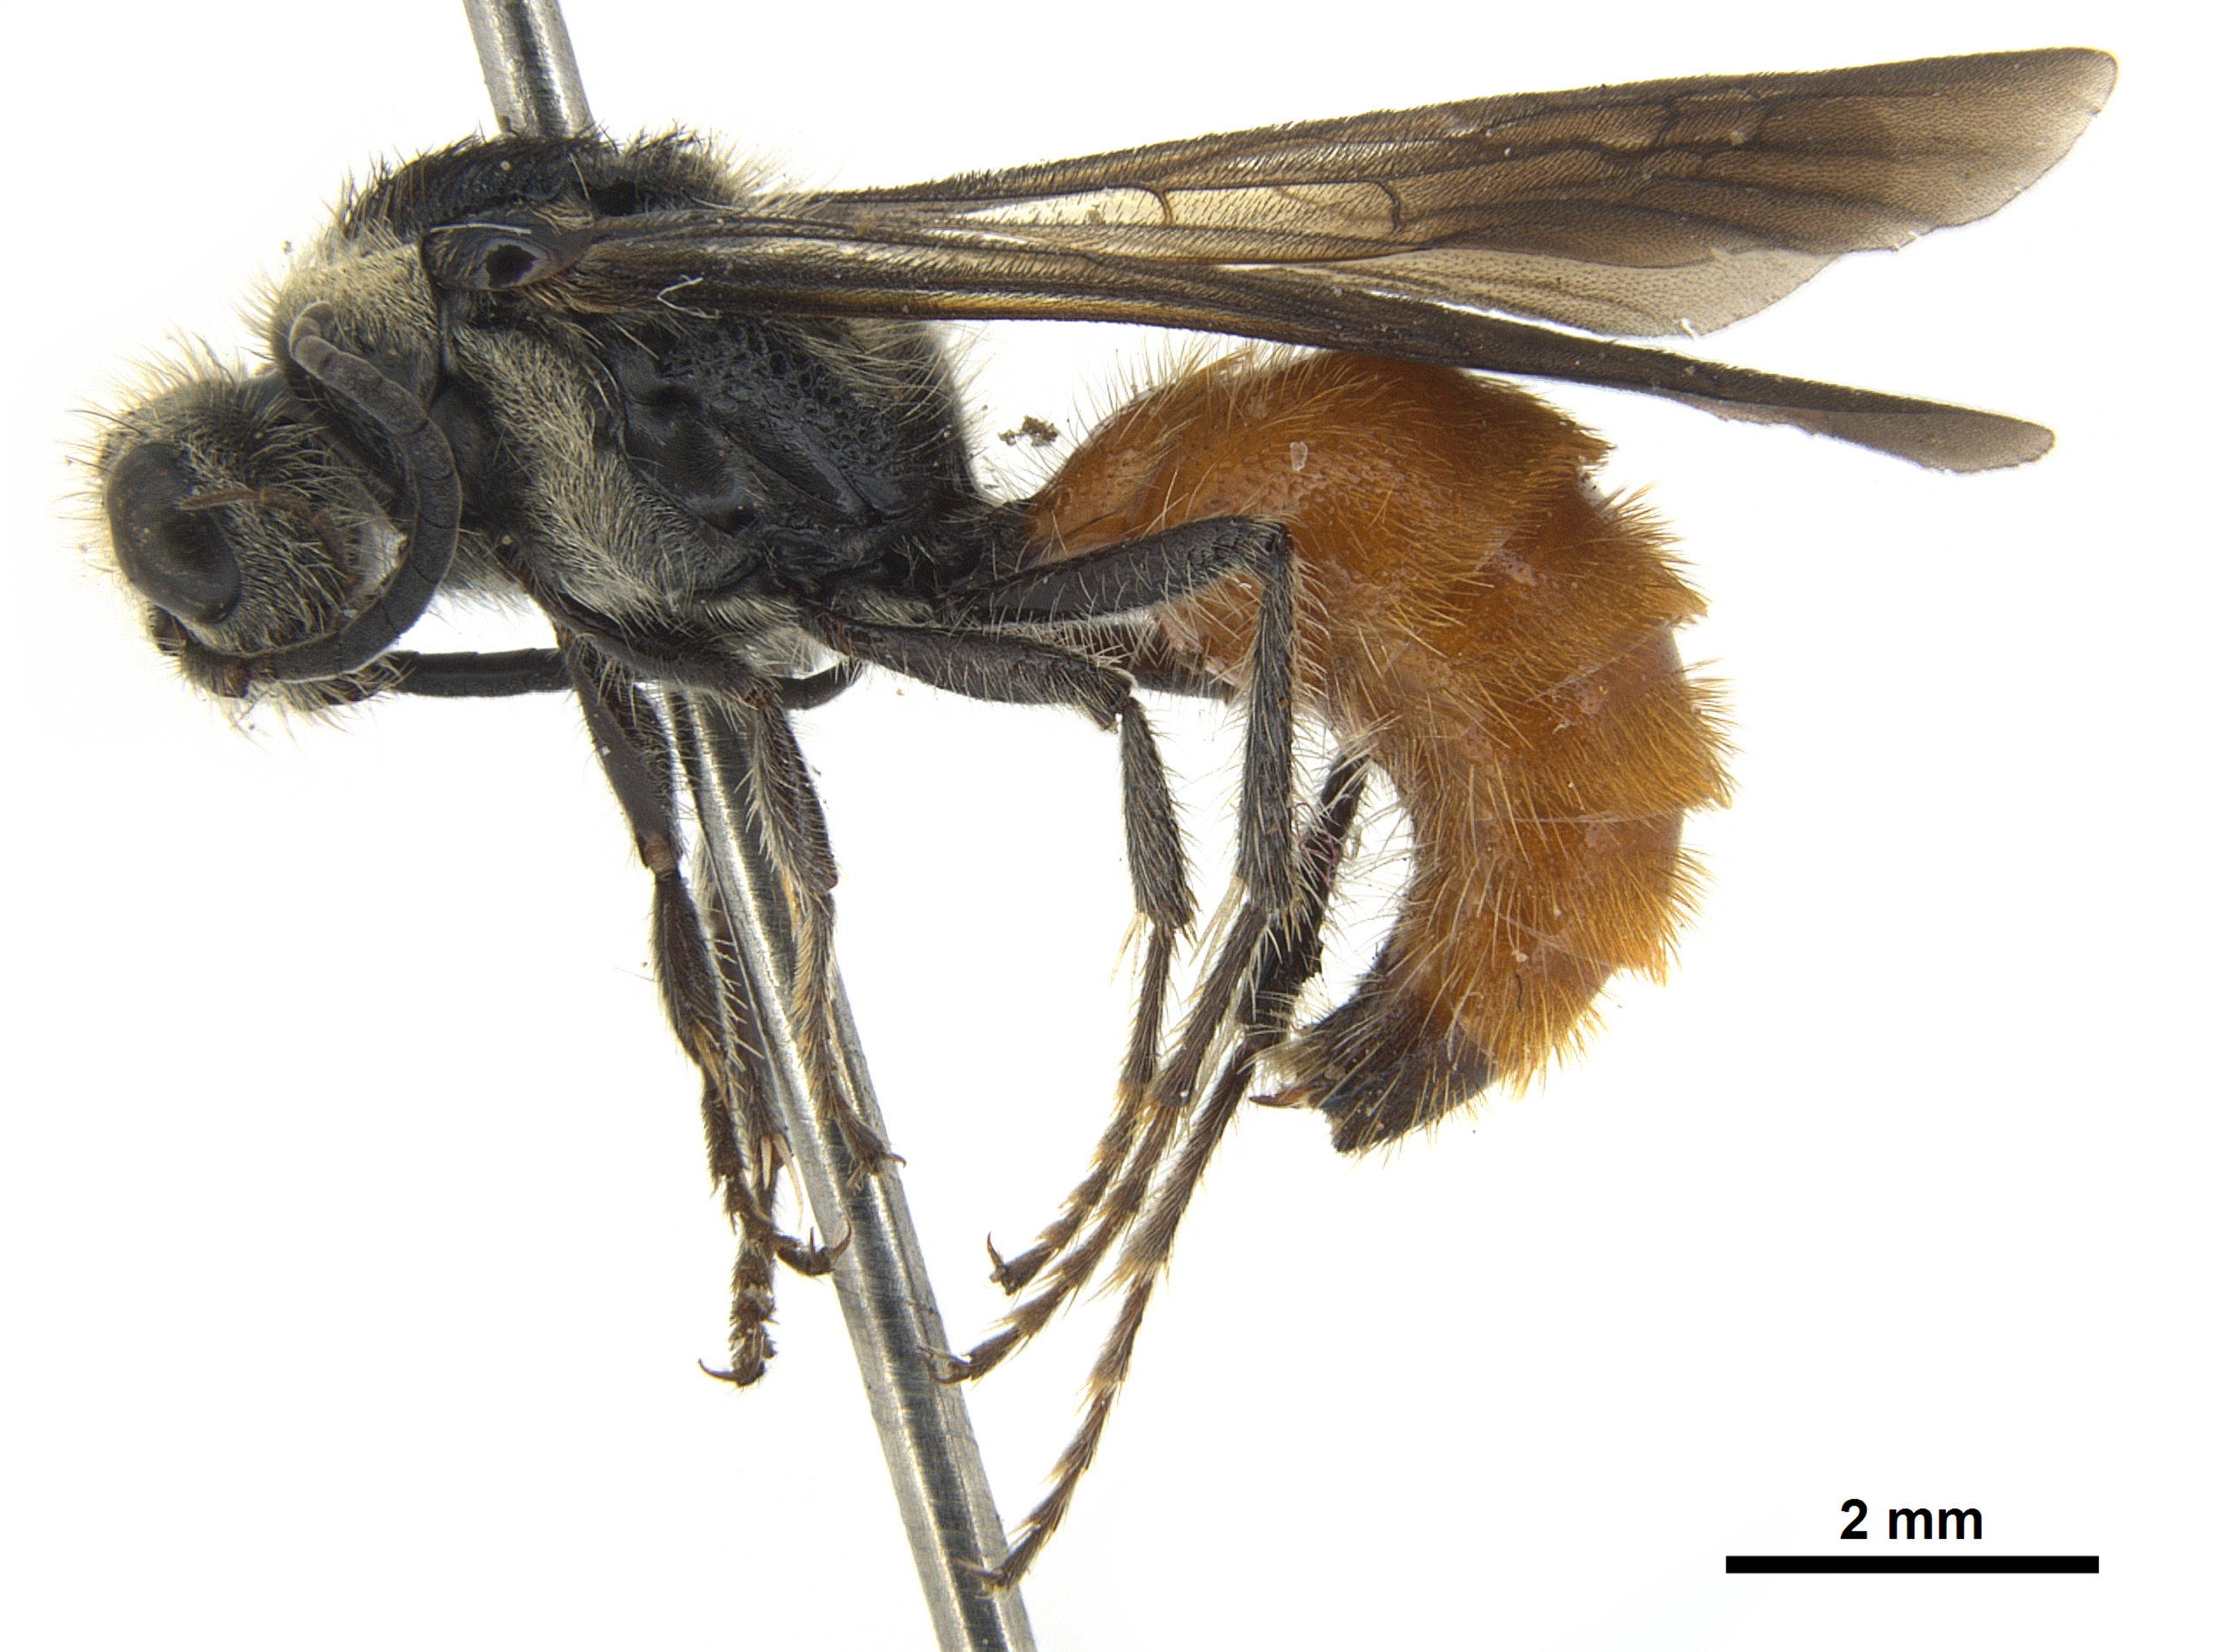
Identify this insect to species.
Timulla baucis
